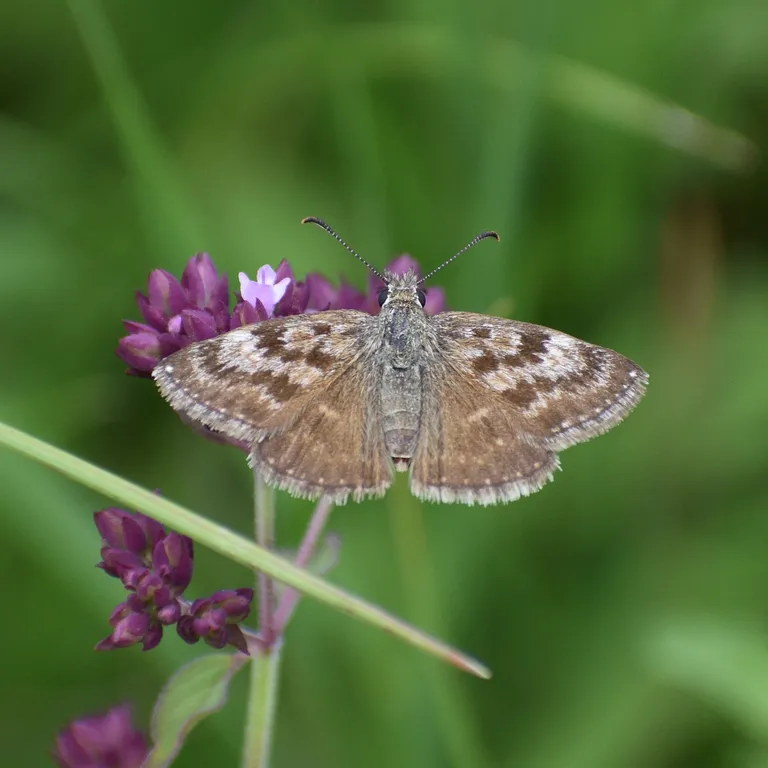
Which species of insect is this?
Erynnis tages
